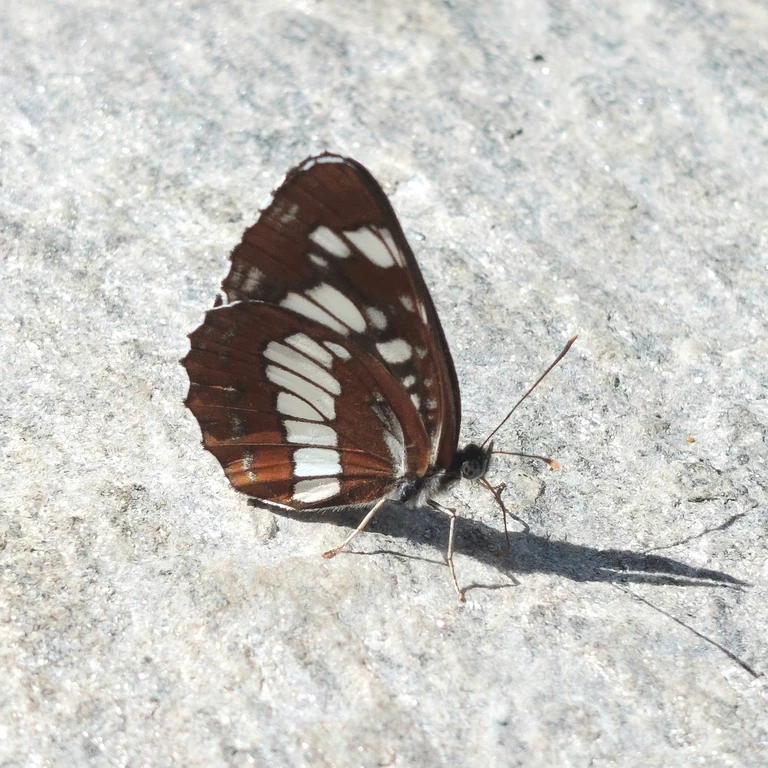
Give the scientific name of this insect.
Neptis rivularis
